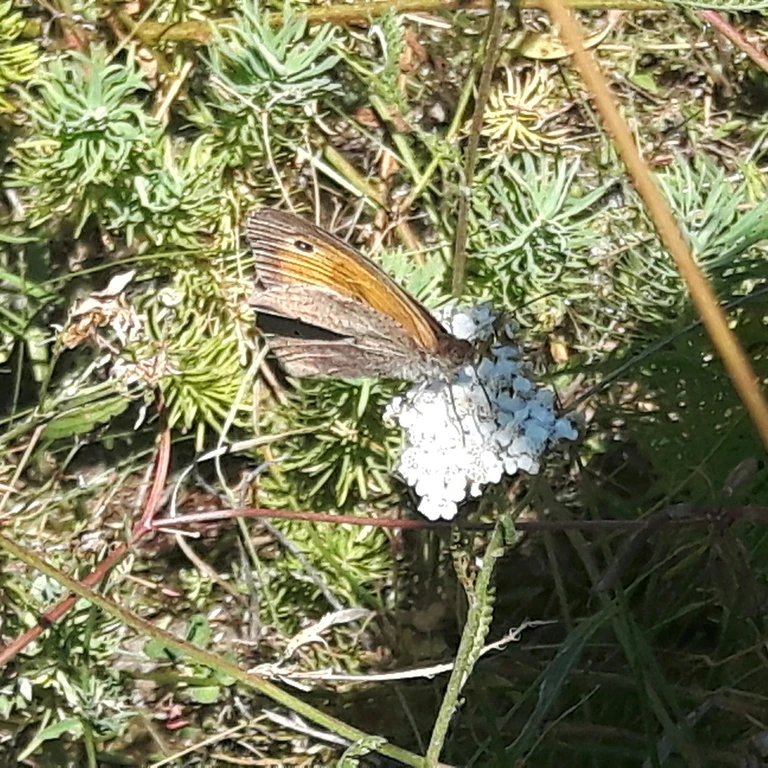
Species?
Maniola jurtina
